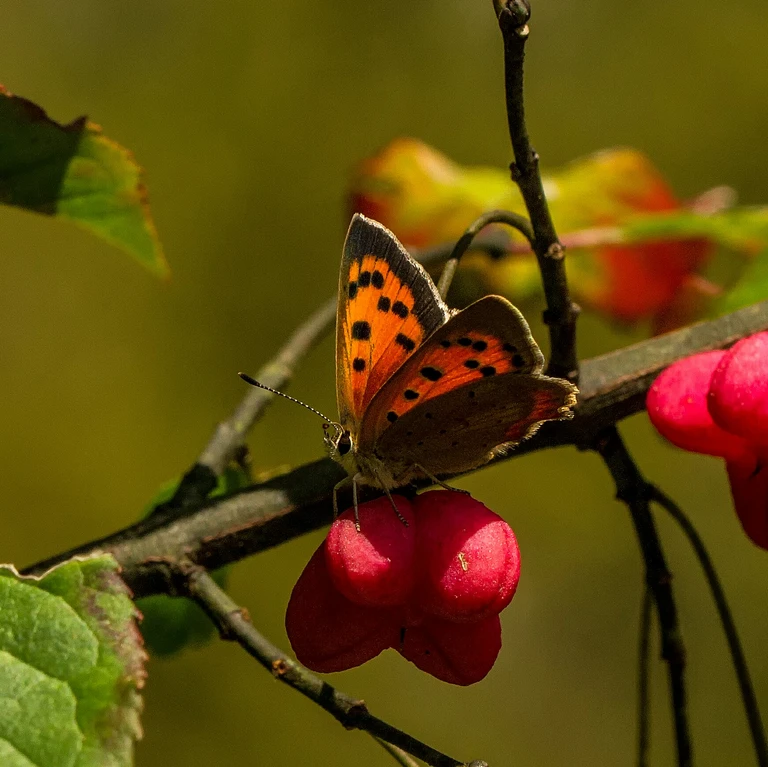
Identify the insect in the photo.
Lycaena phlaeas
